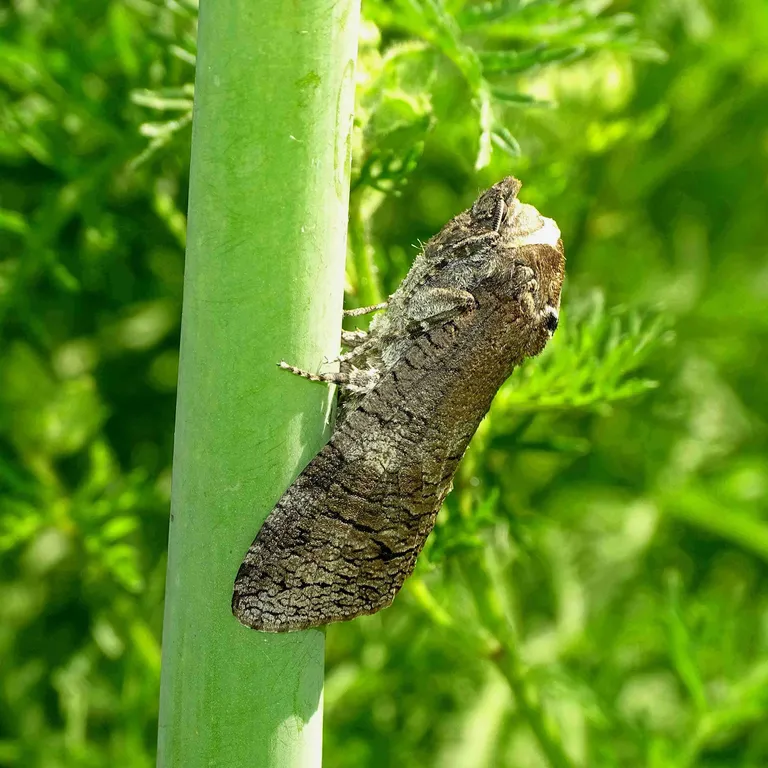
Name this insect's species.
Cossus cossus
